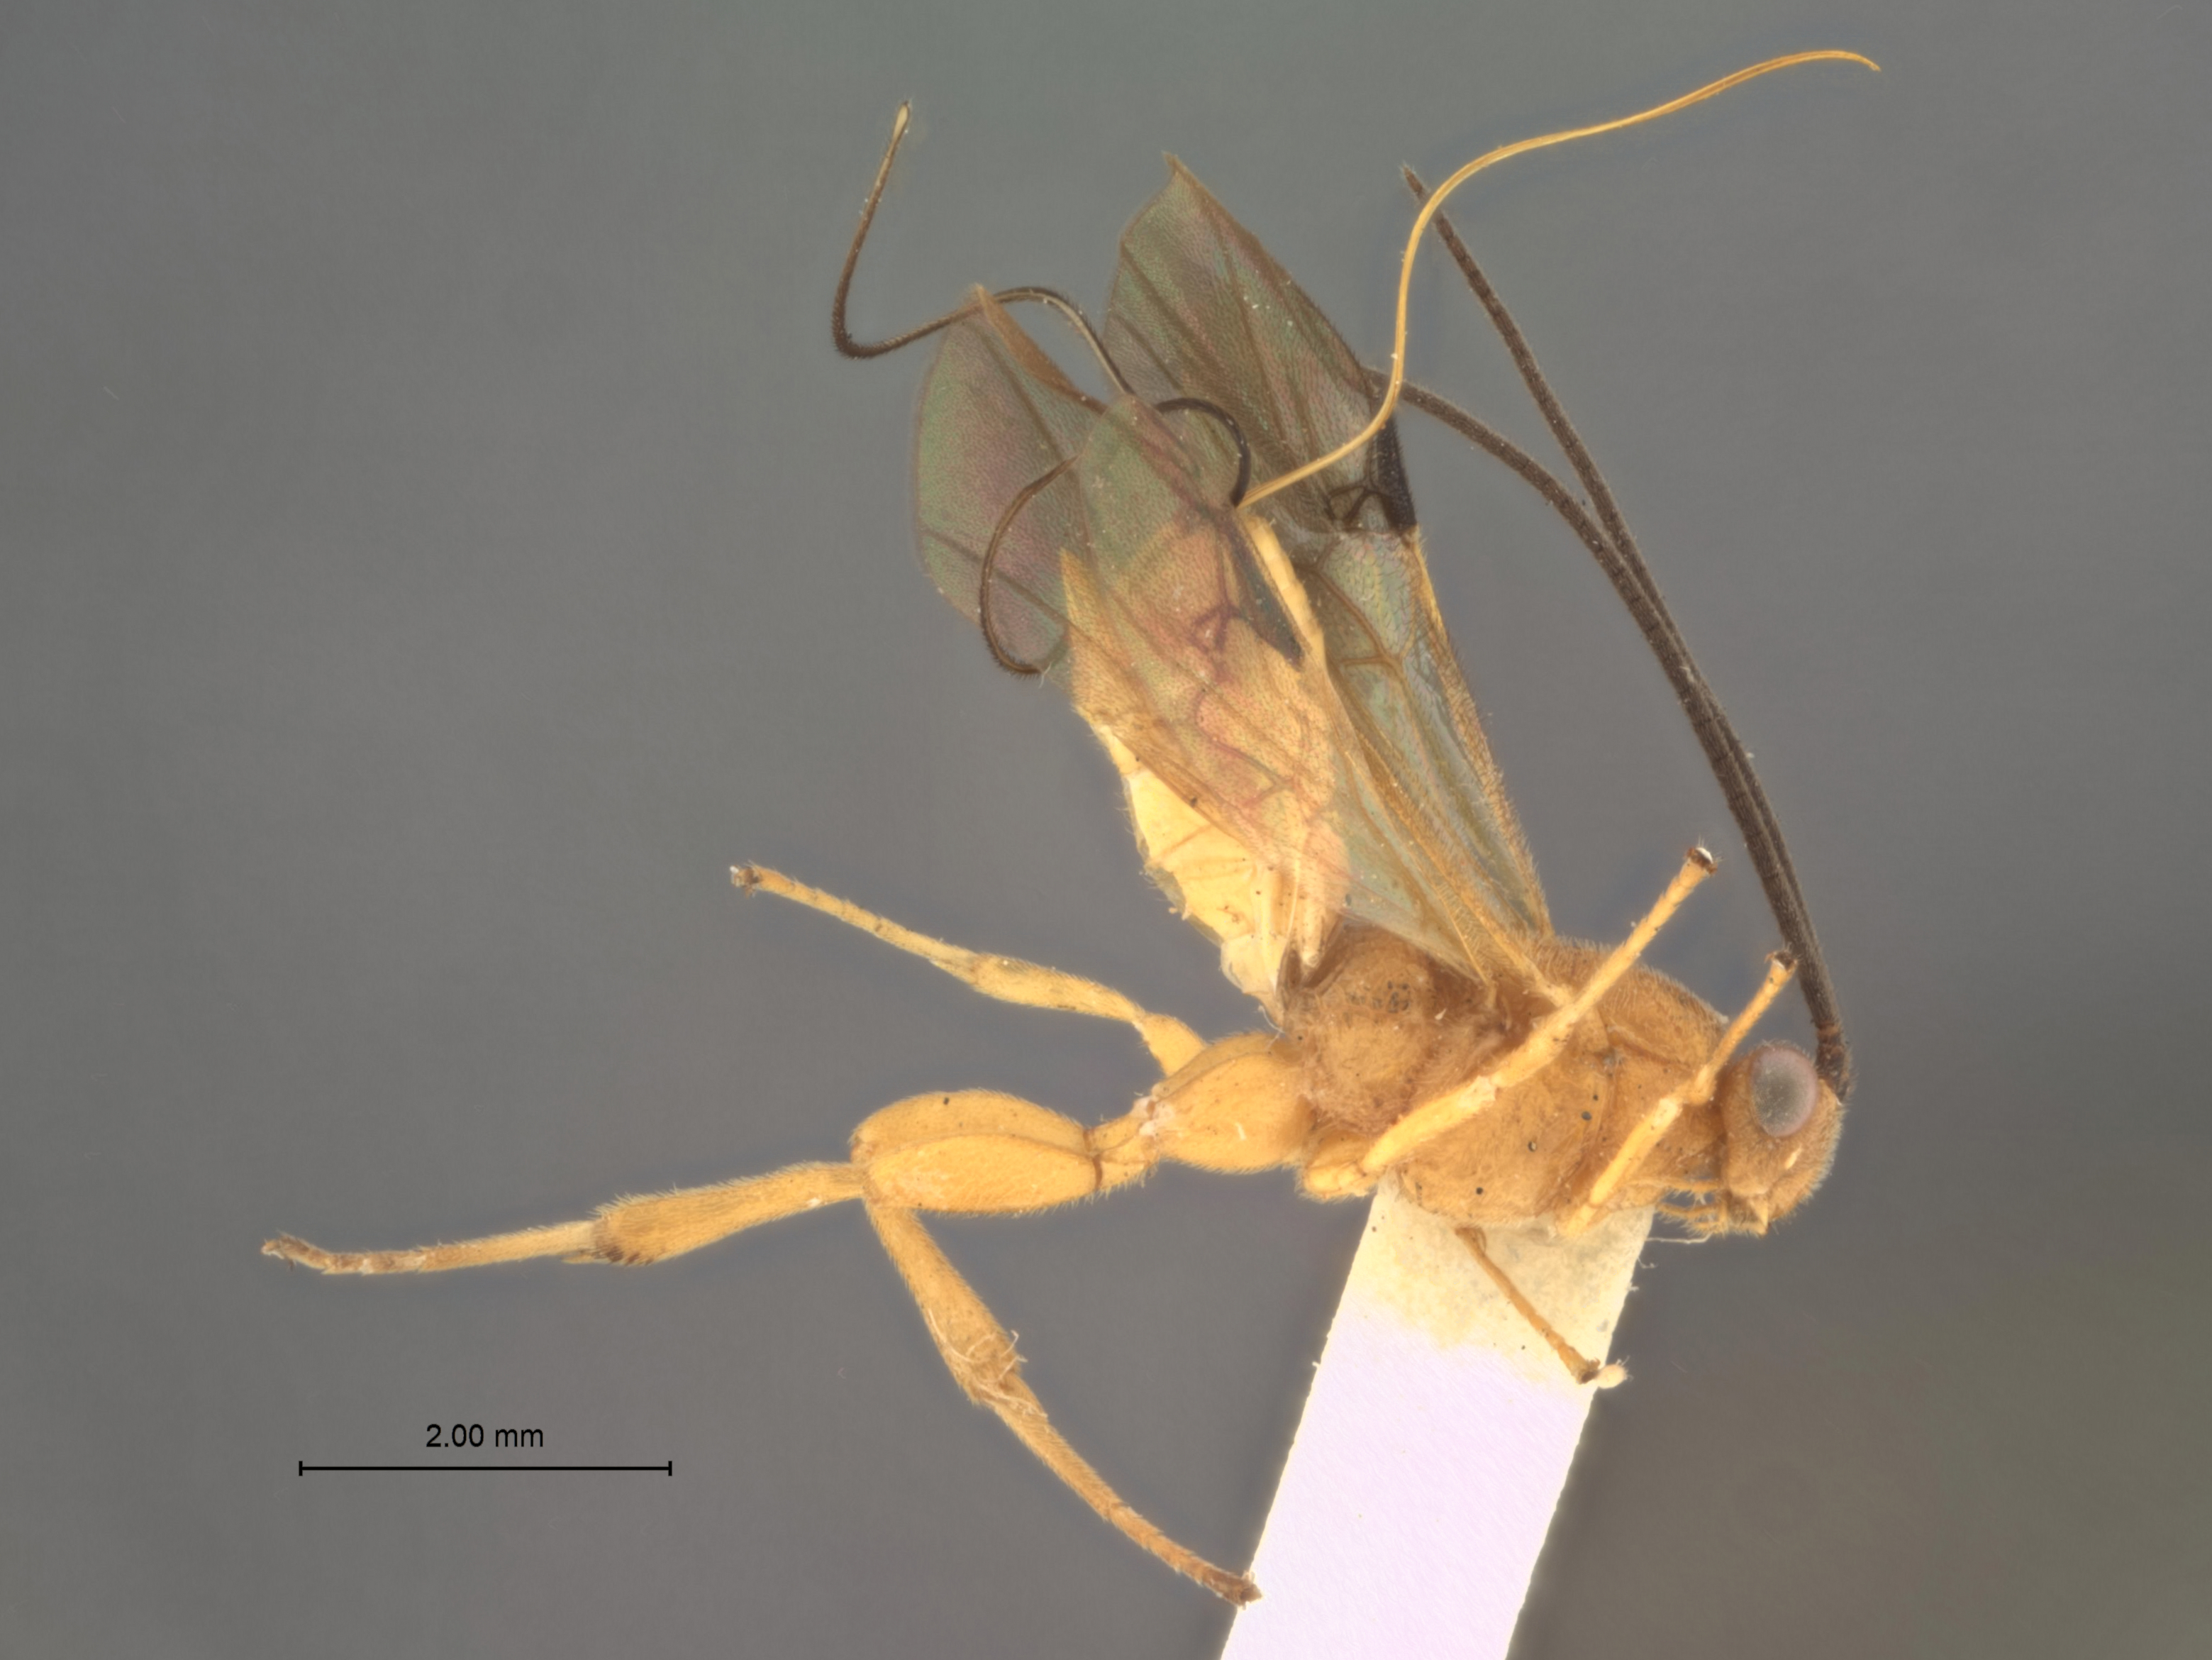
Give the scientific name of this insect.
Euagathis cryptophlebiae
